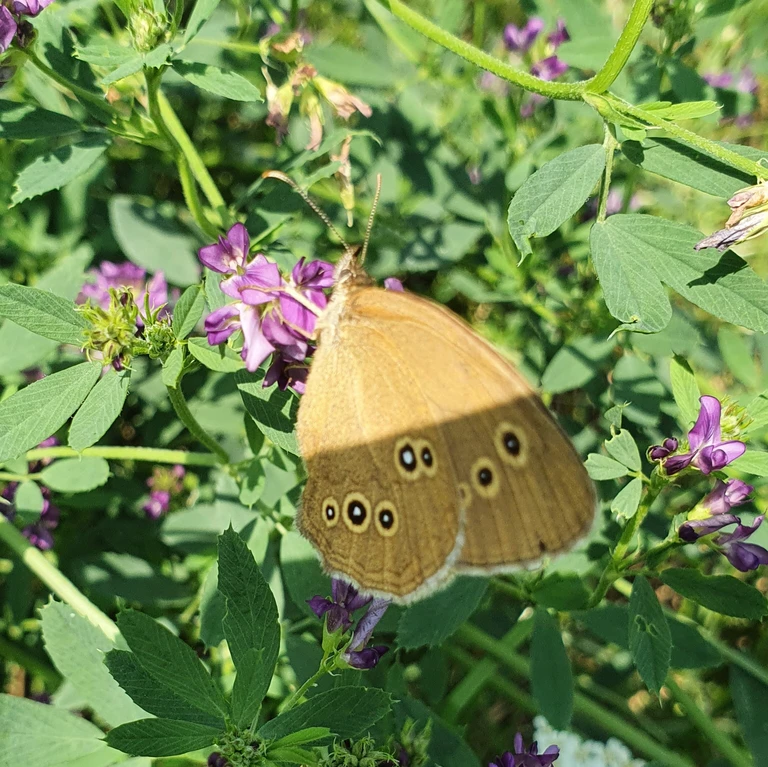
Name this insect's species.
Aphantopus hyperantus
